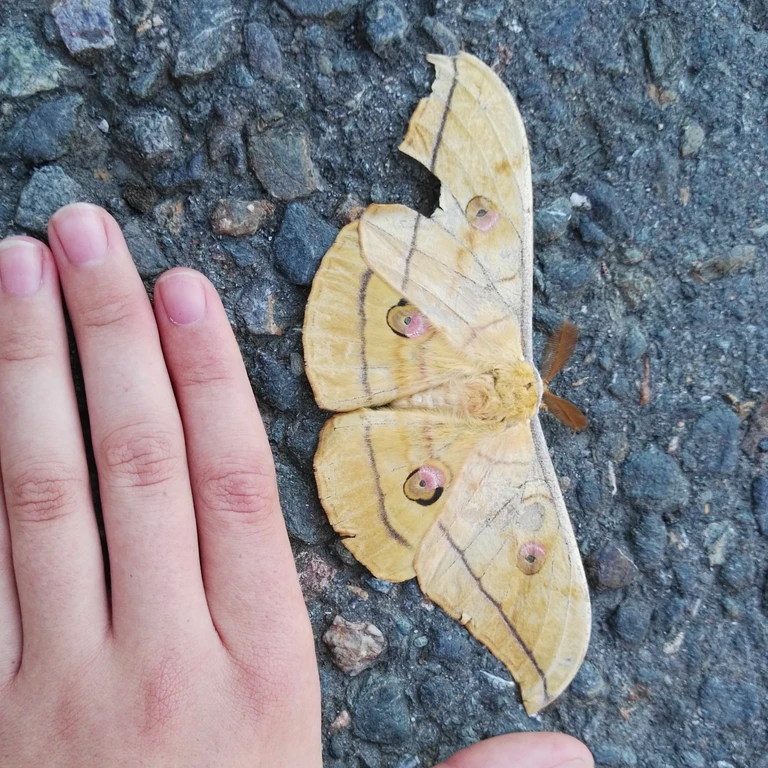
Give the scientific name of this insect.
Antheraea yamamai
